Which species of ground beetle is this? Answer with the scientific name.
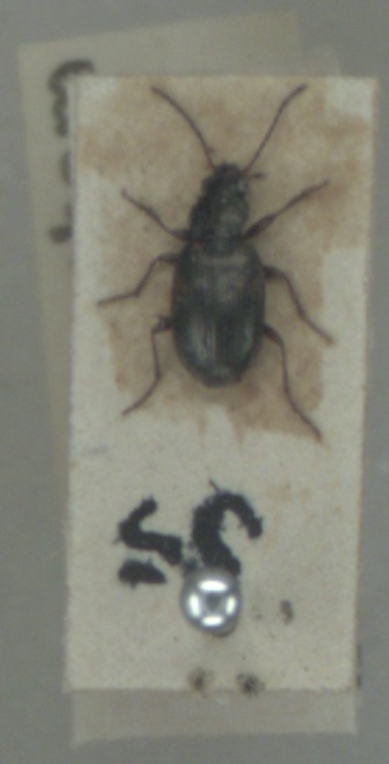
Bembidion varium
